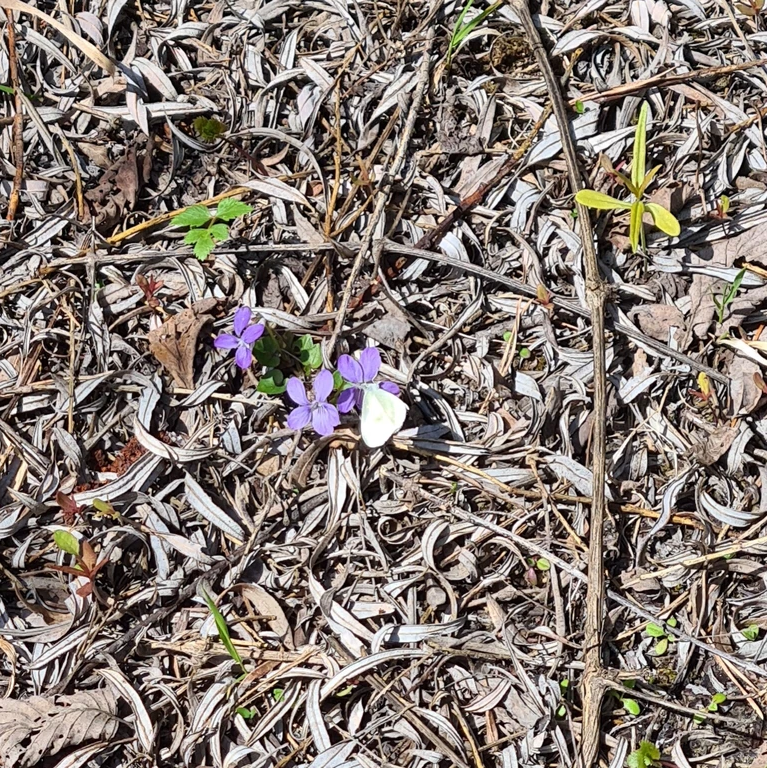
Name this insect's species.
Leptidea sinapis/juvernica
